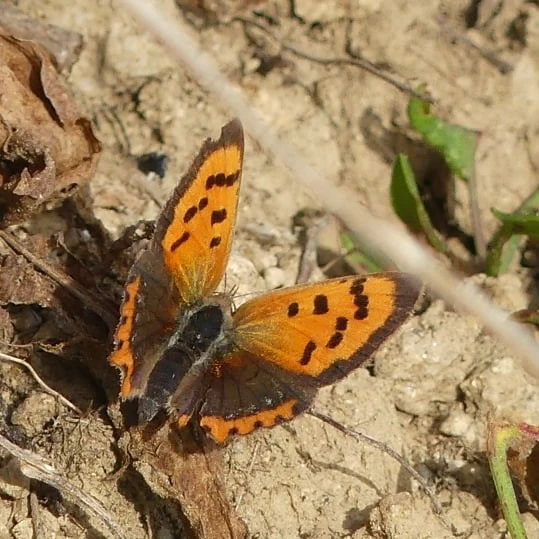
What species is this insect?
Lycaena phlaeas
